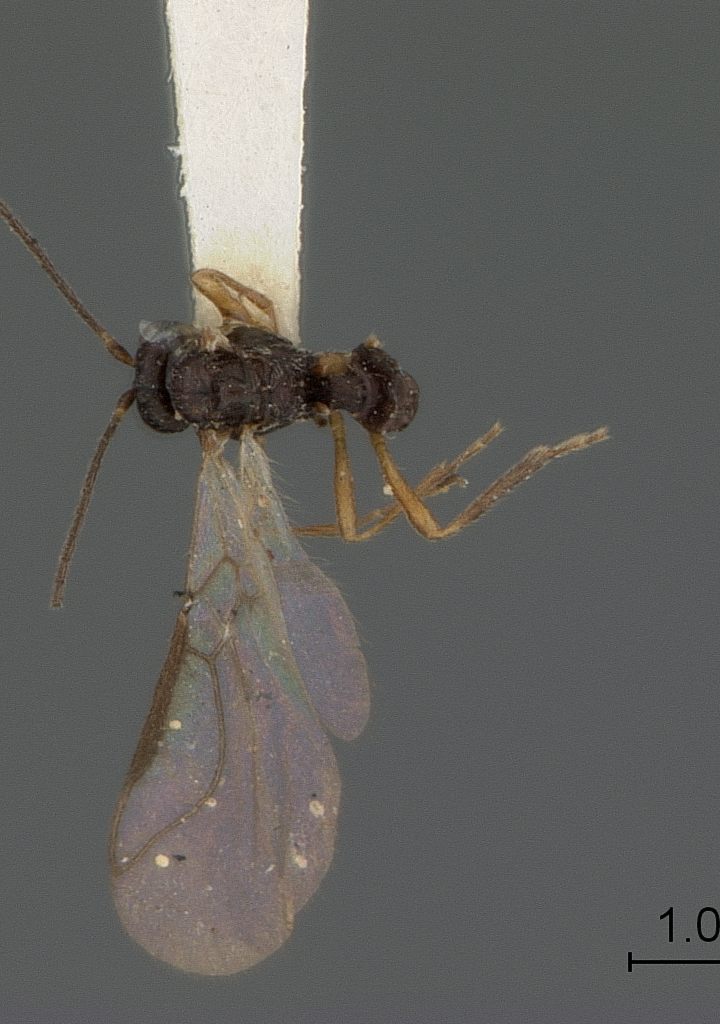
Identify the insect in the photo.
Liposcia dubiosa
